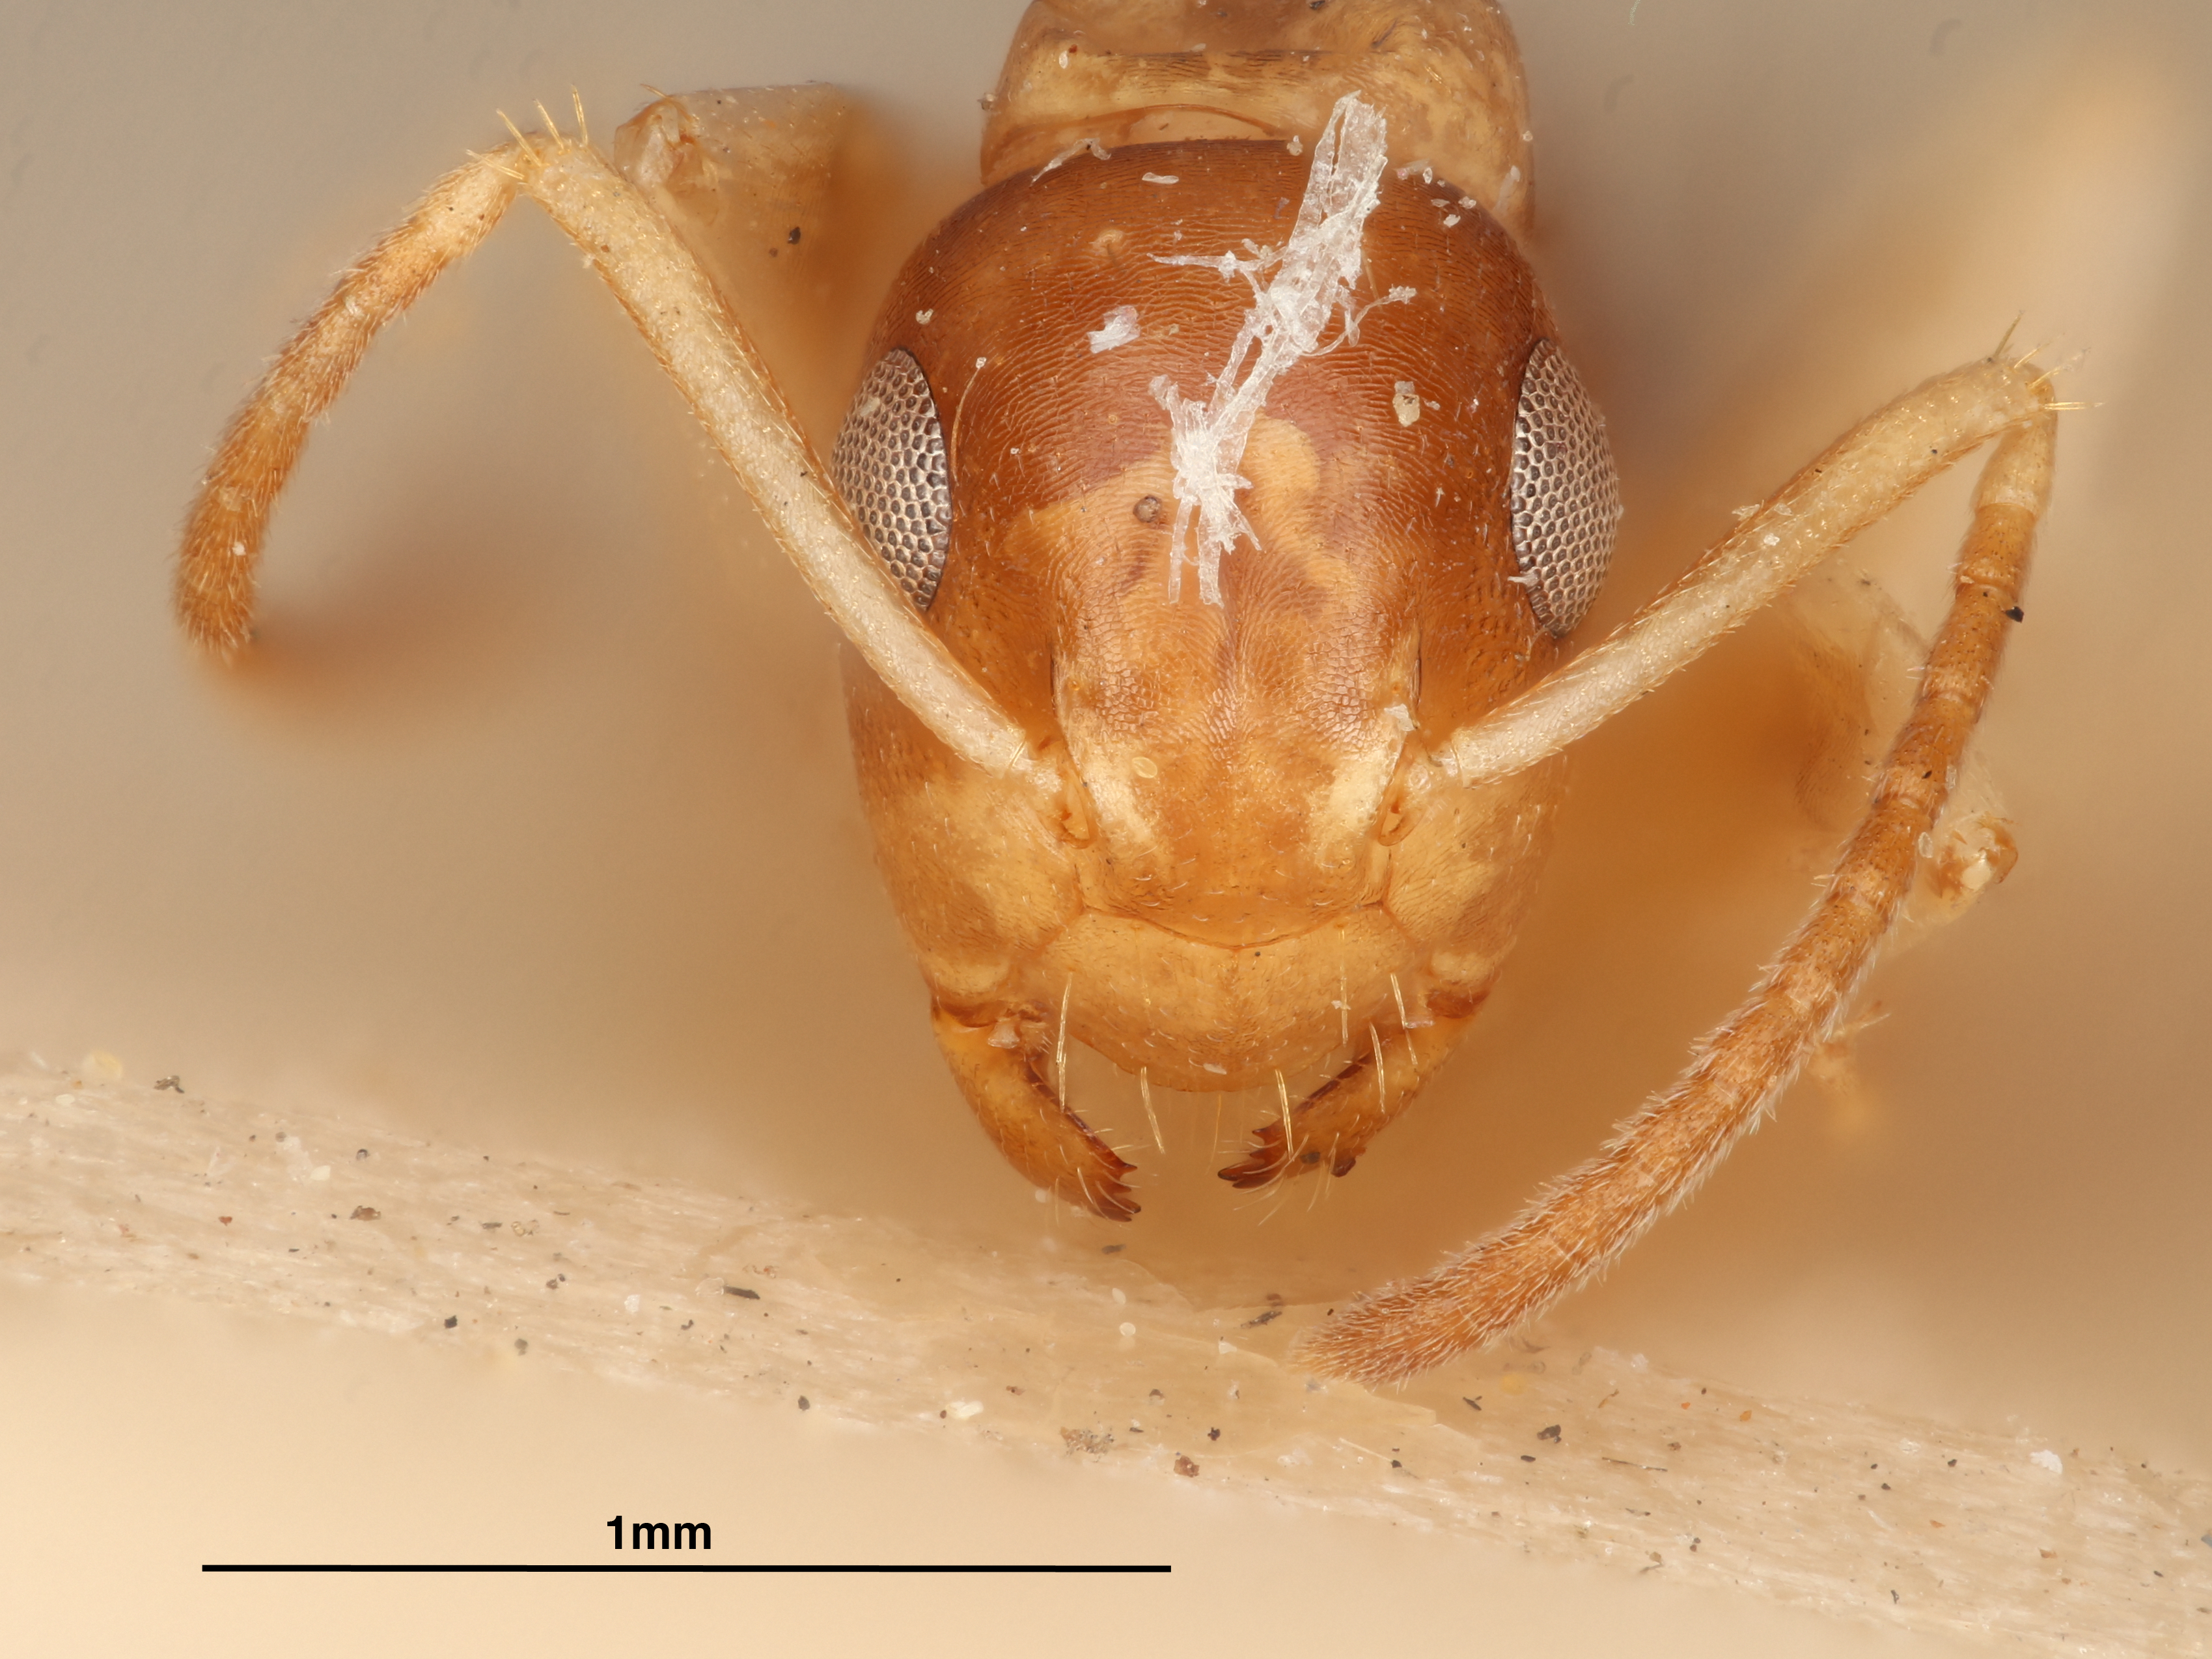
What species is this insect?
Camponotus fictor
